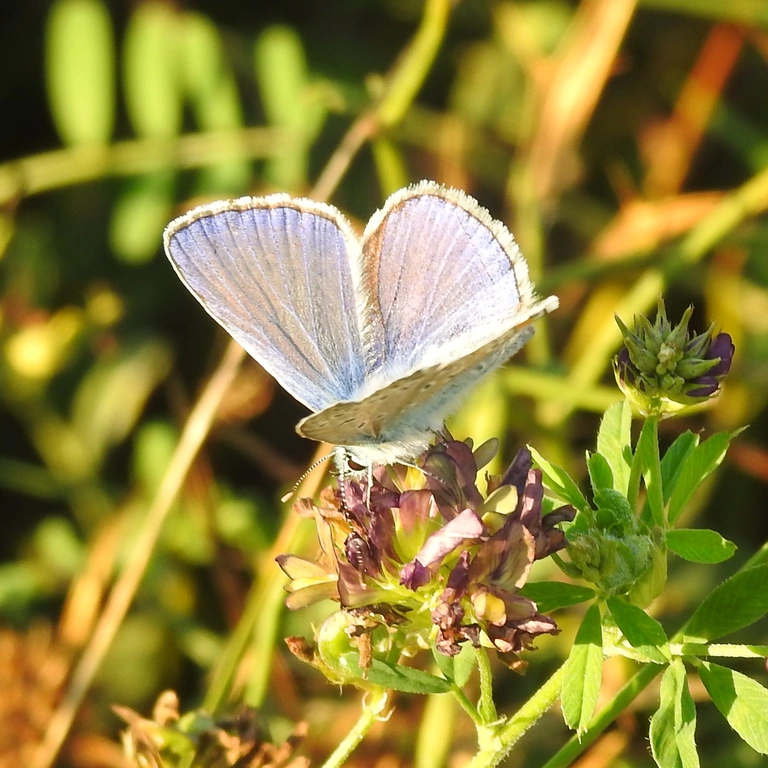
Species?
Polyommatus icarus
